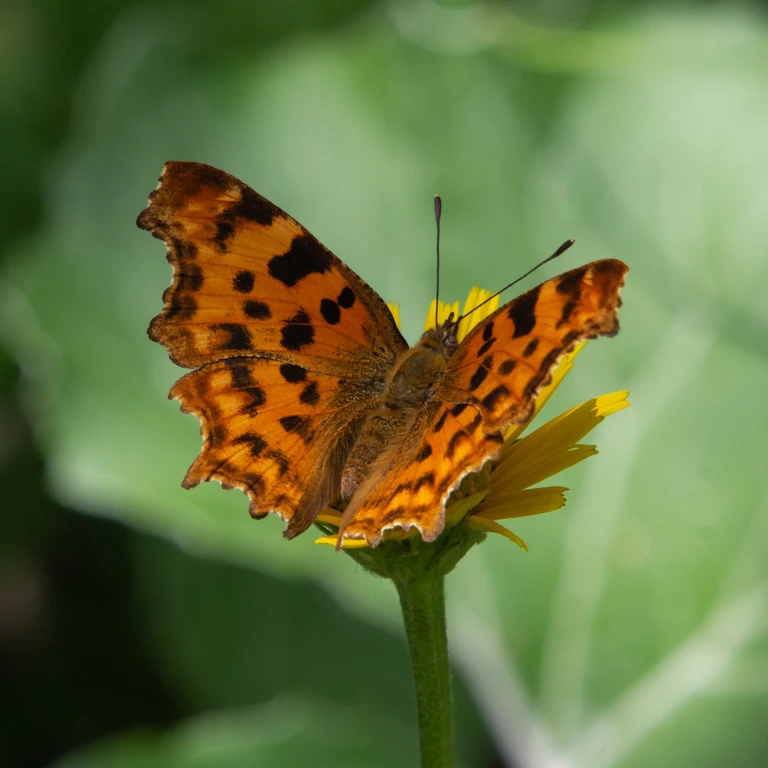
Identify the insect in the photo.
Polygonia c-album
